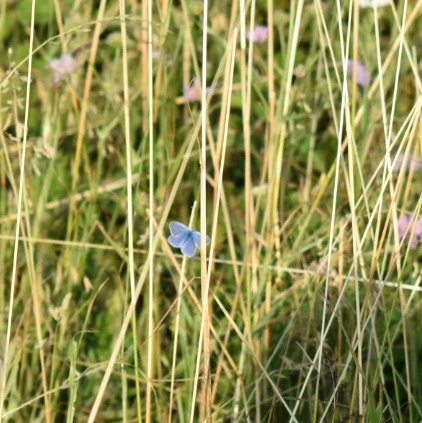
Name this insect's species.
Polyommatus icarus
